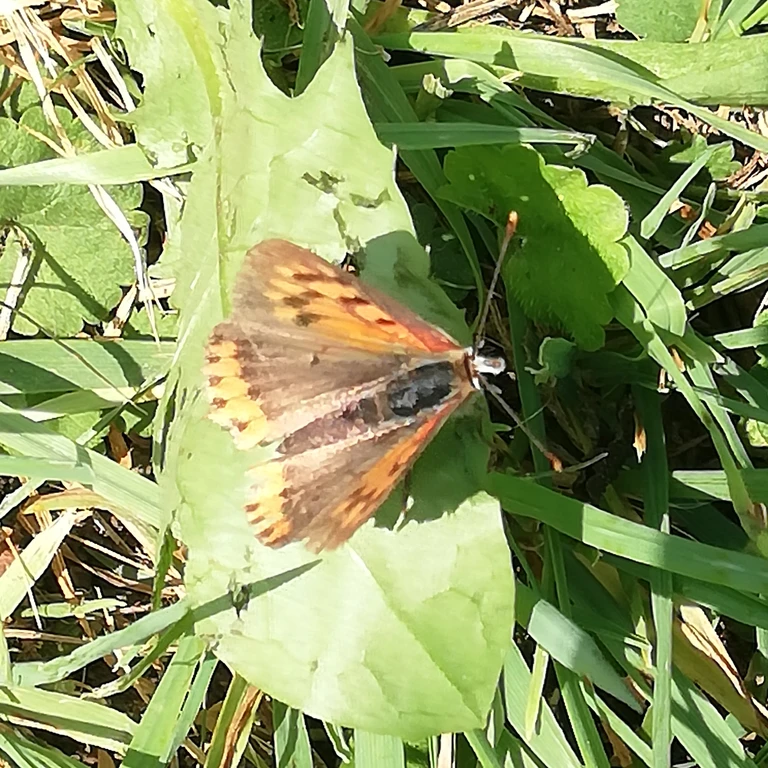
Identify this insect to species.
Lycaena phlaeas
